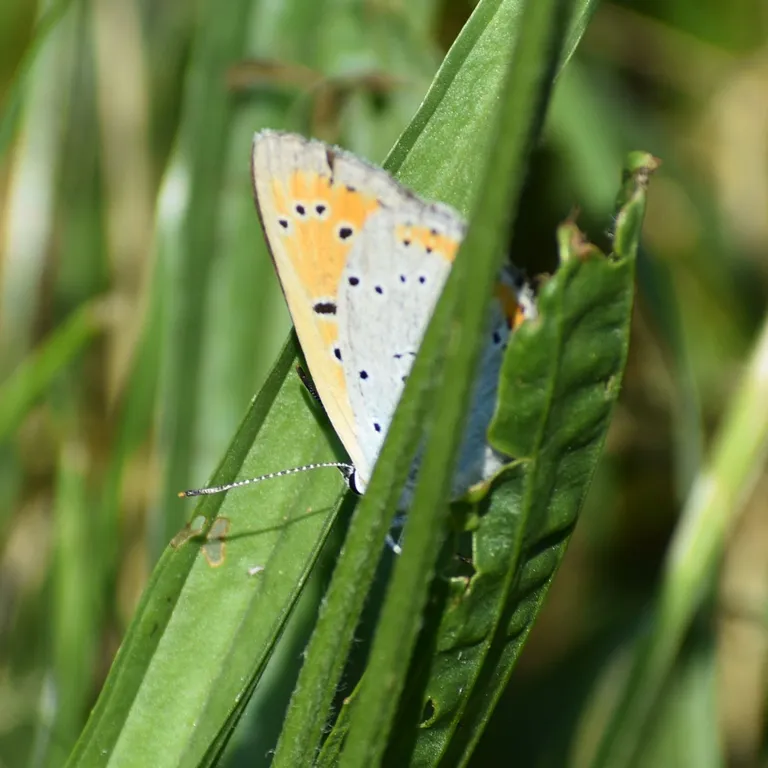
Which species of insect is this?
Lycaena dispar
